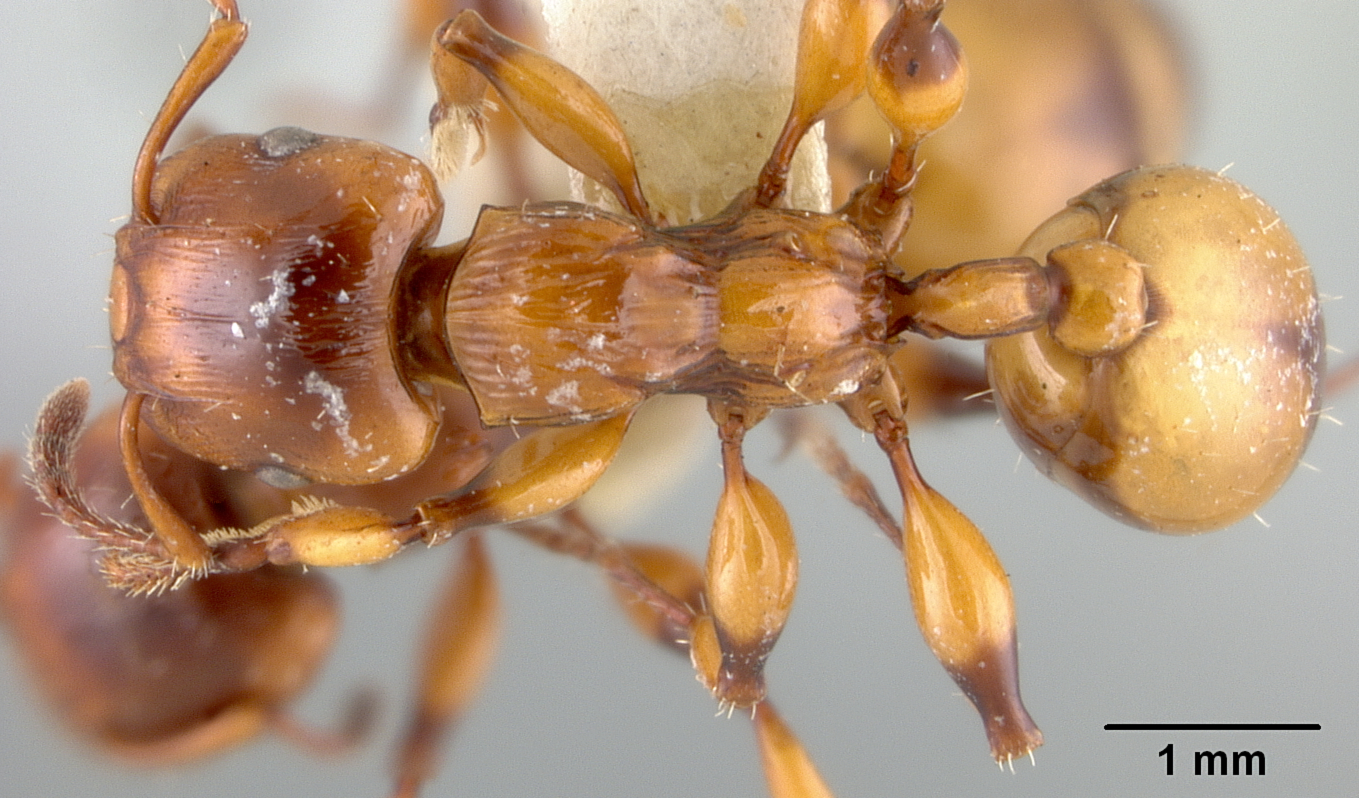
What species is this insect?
Podomyrma basalis
